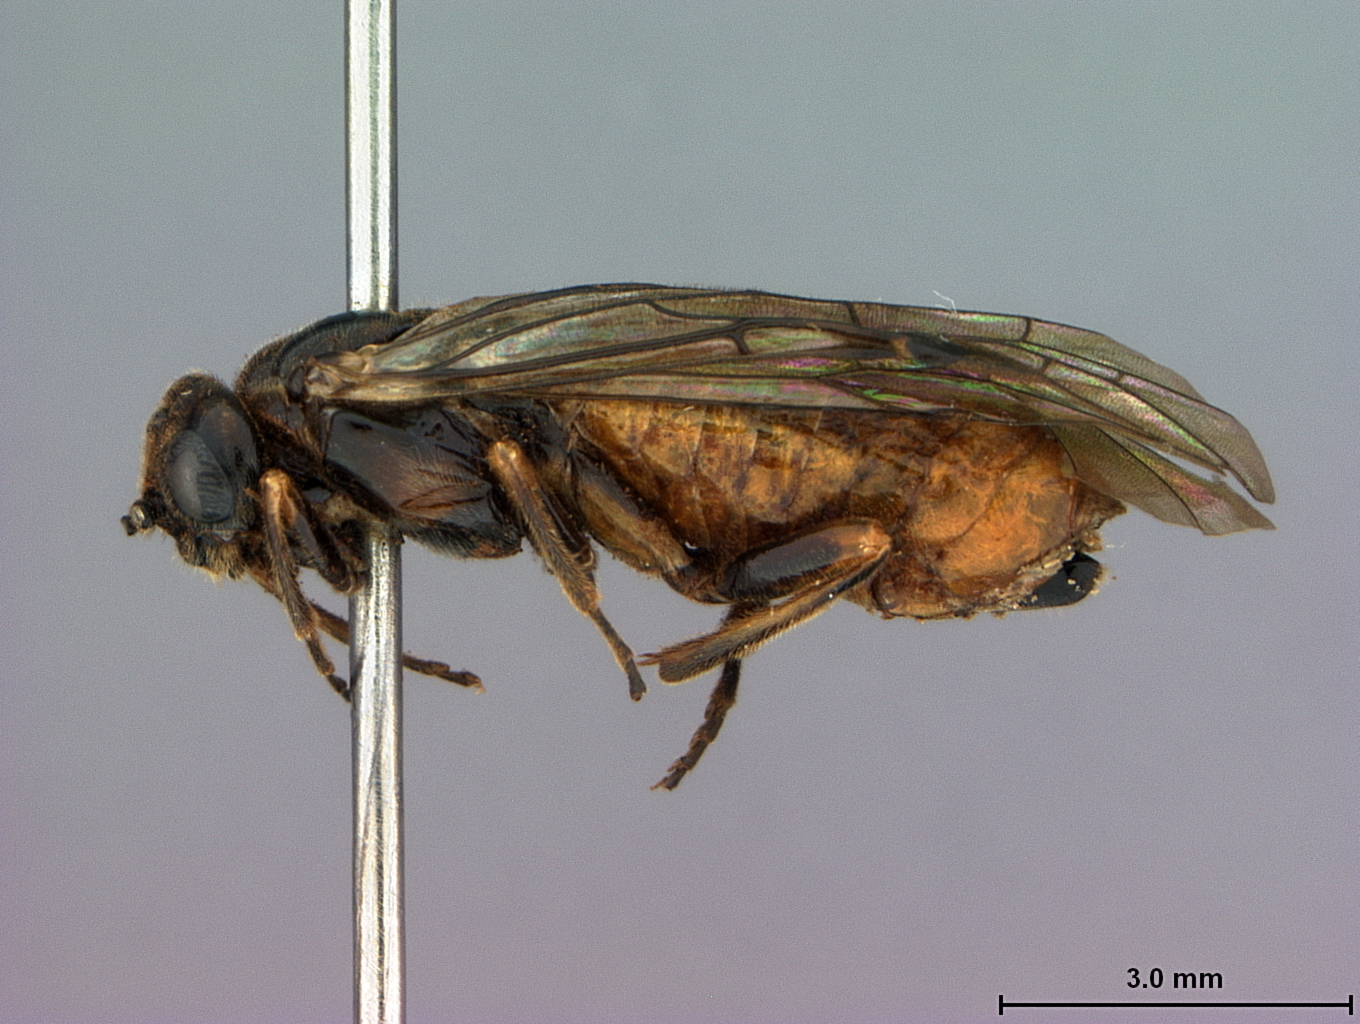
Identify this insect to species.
Susana bakeri
